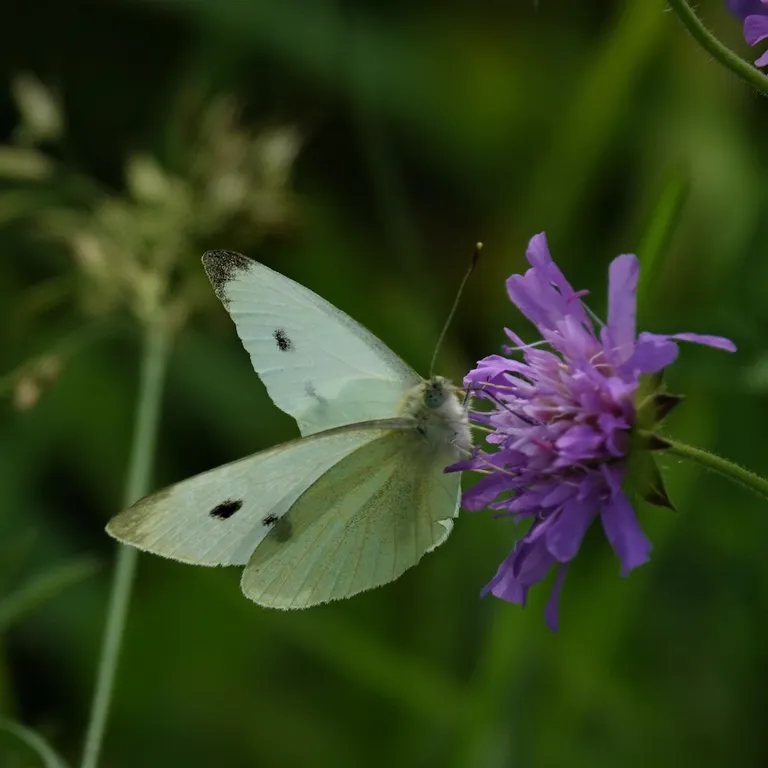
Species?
Pieris rapae
